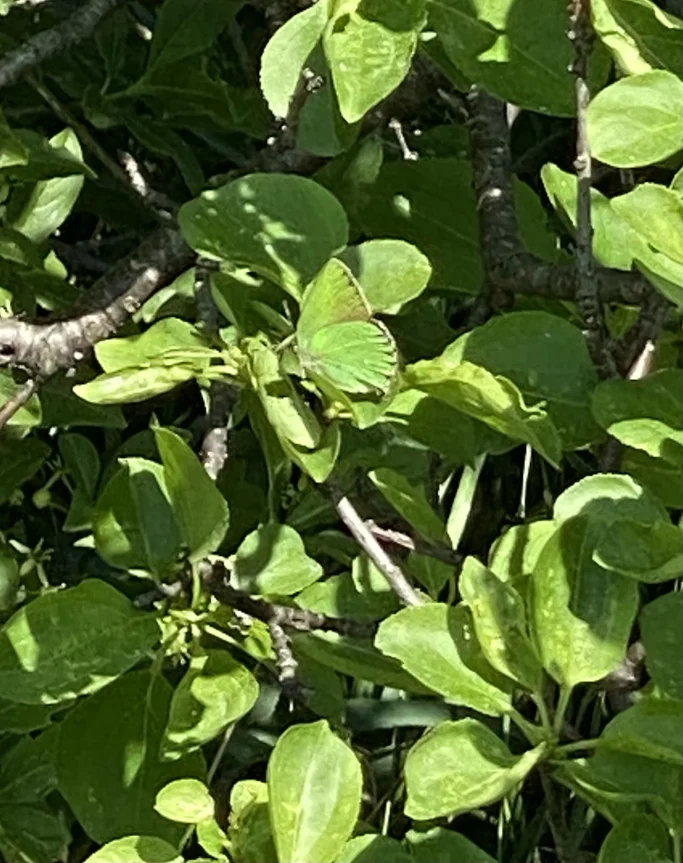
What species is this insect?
Callophrys rubi
